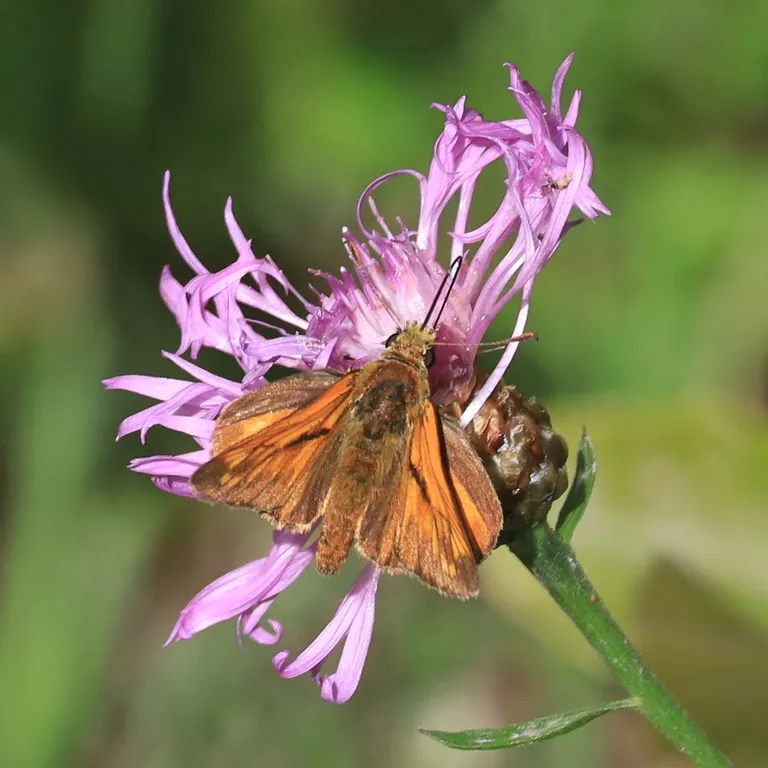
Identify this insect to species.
Ochlodes sylvanus (also Ochlodes venata)
